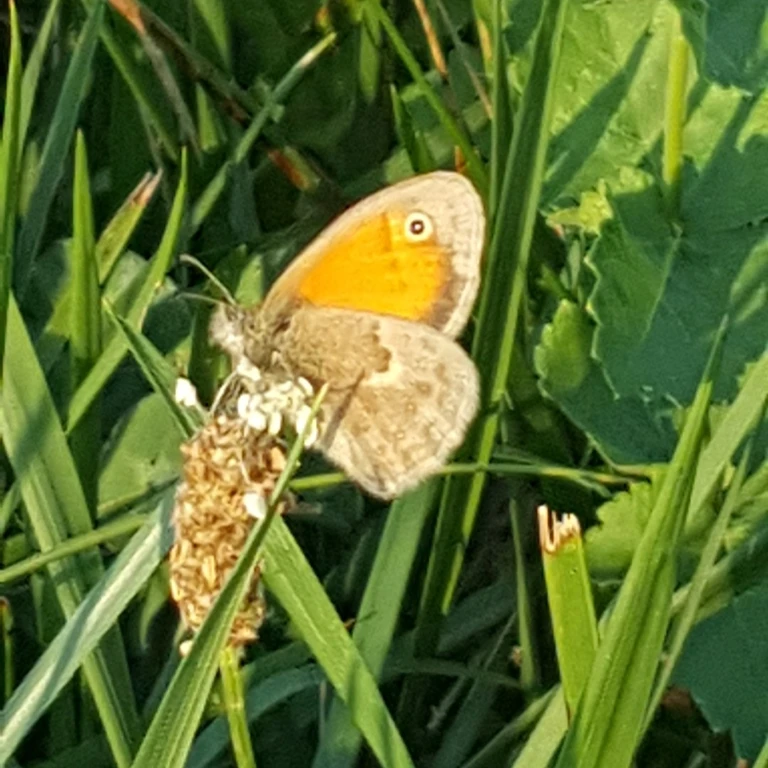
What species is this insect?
Coenonympha pamphilus
